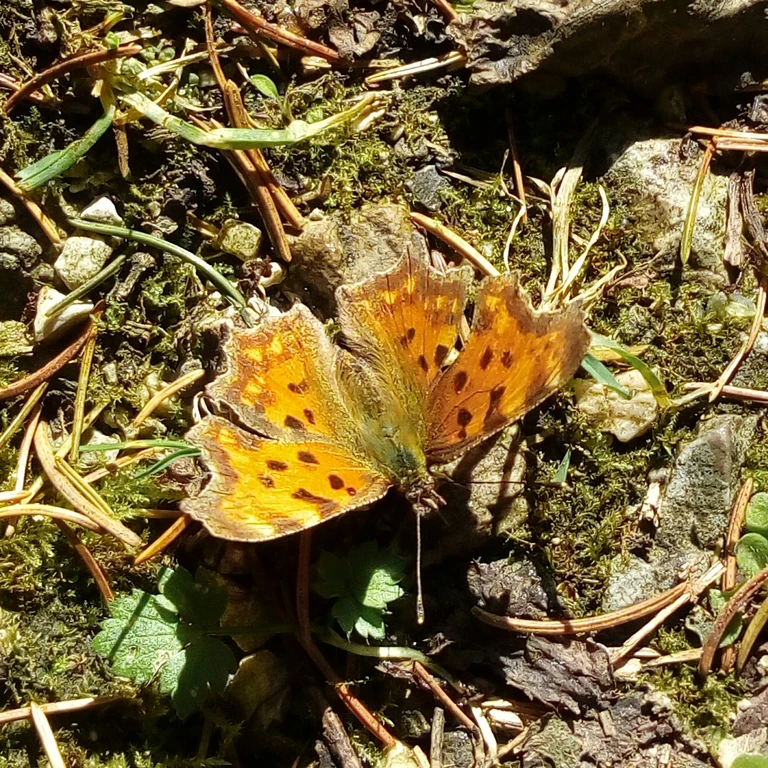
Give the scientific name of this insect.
Polygonia c-album
